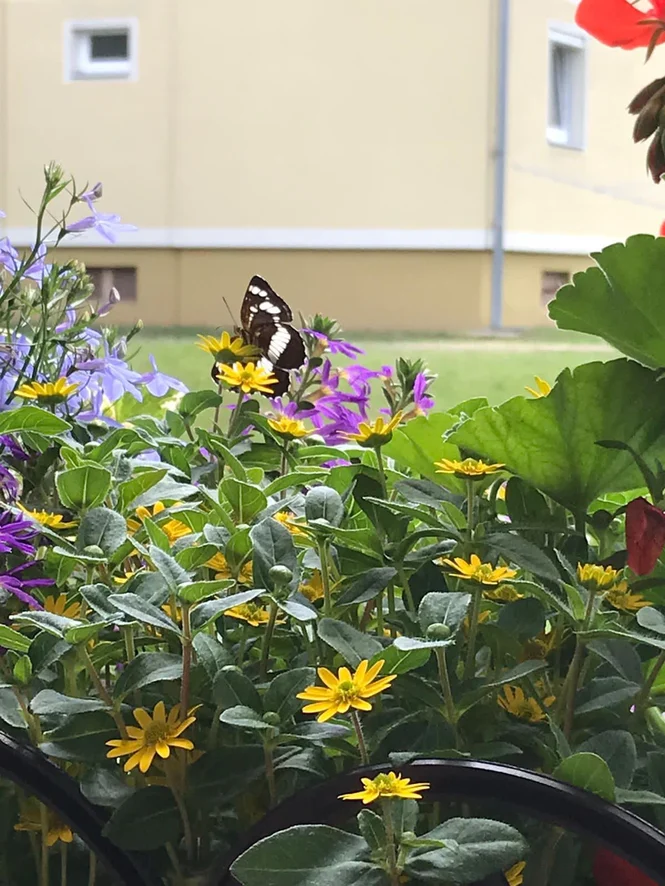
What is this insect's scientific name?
Neptis rivularis
